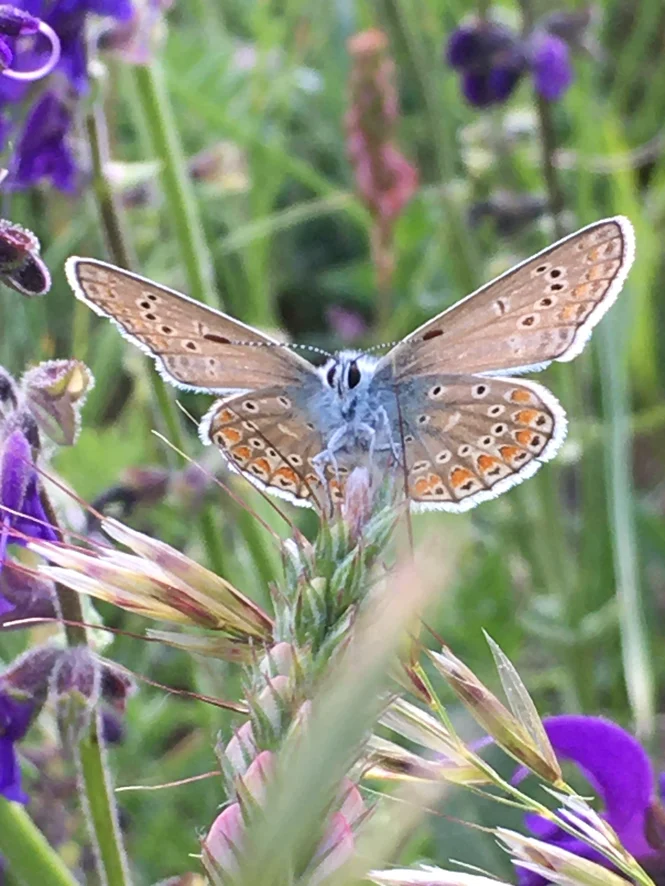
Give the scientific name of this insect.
Polyommatus thersites
